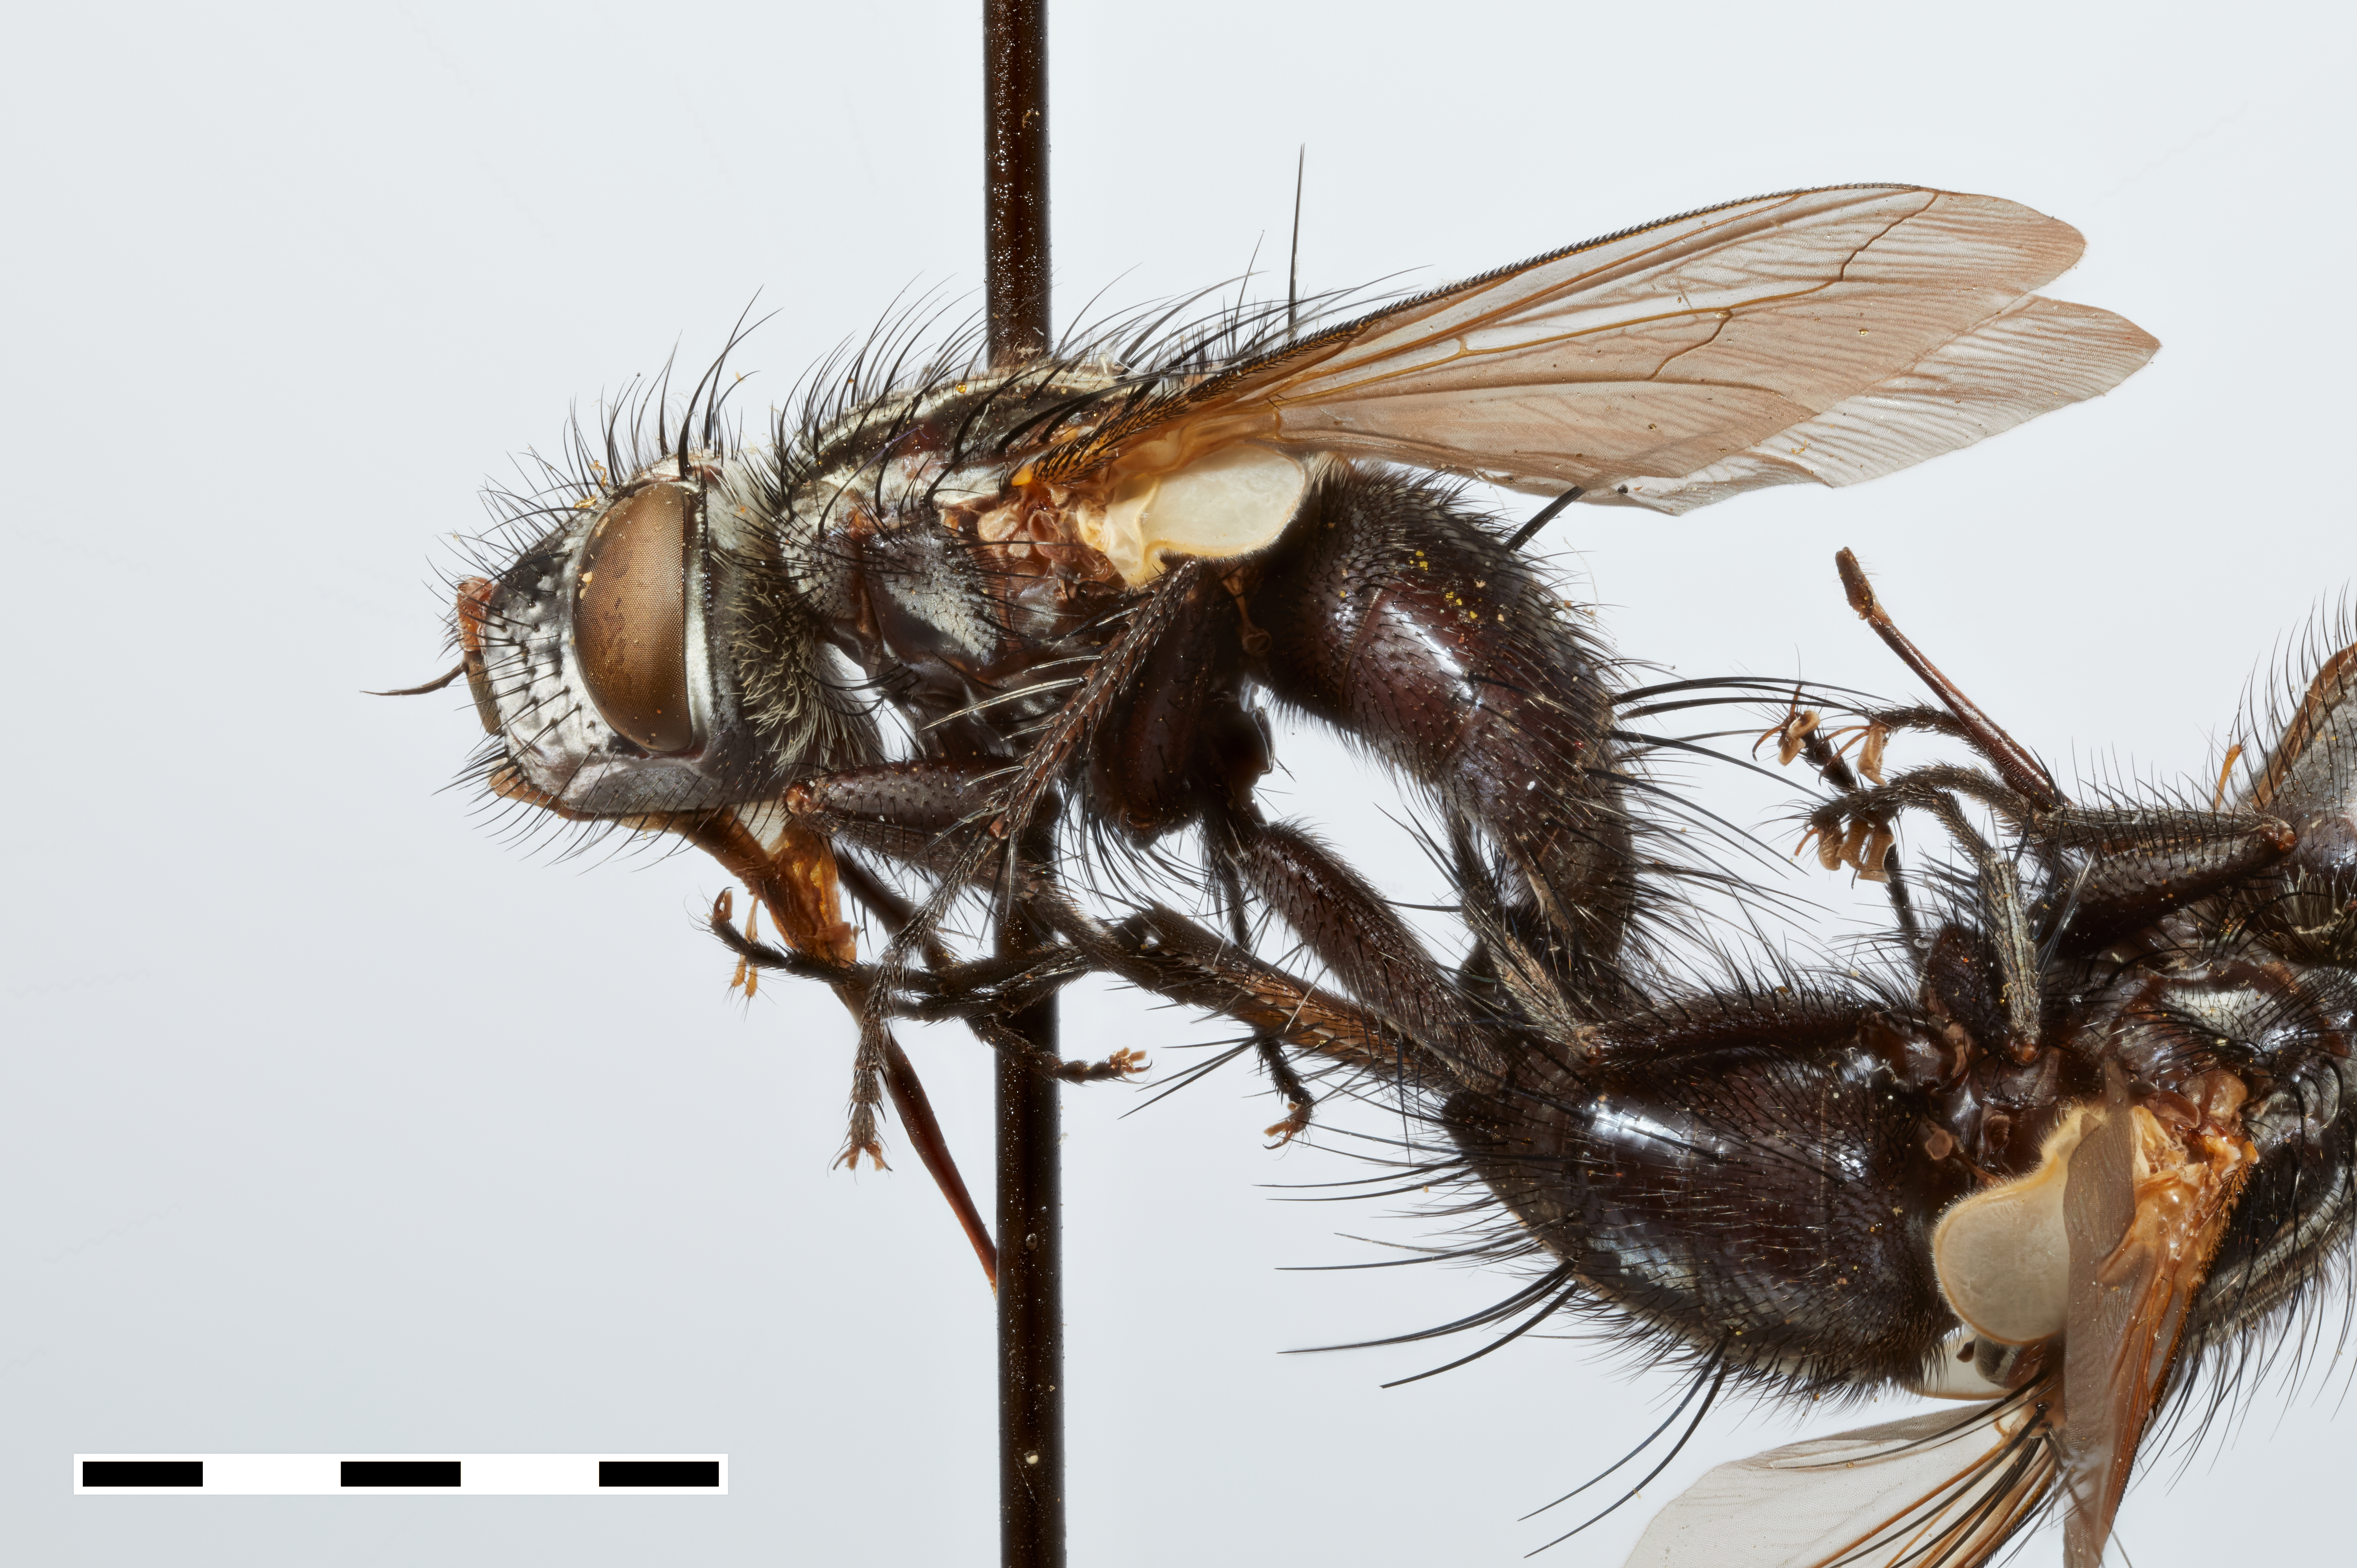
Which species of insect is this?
Dolichocnephalia puna
